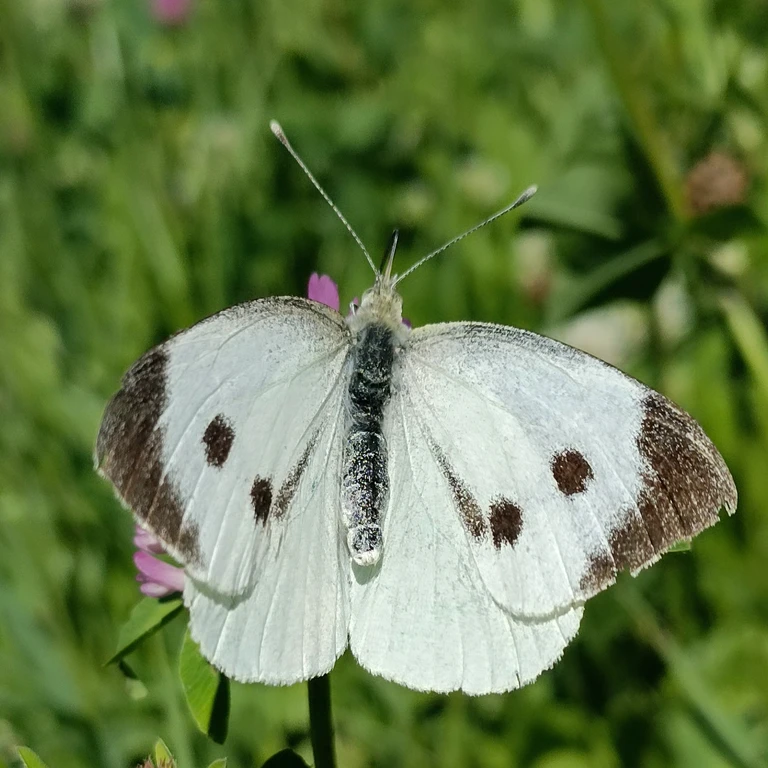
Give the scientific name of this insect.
Pieris brassicae
